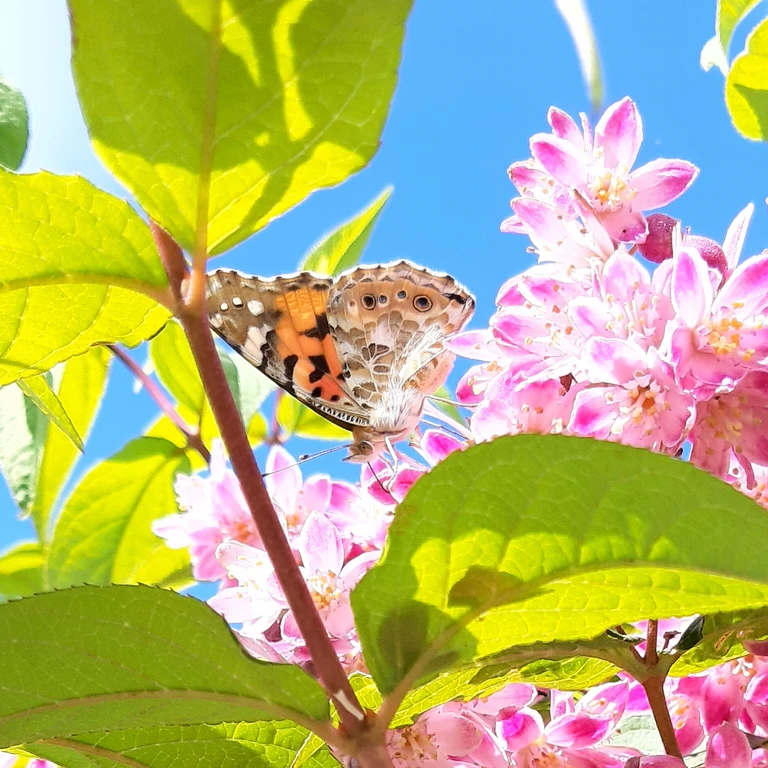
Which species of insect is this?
Vanessa cardui
